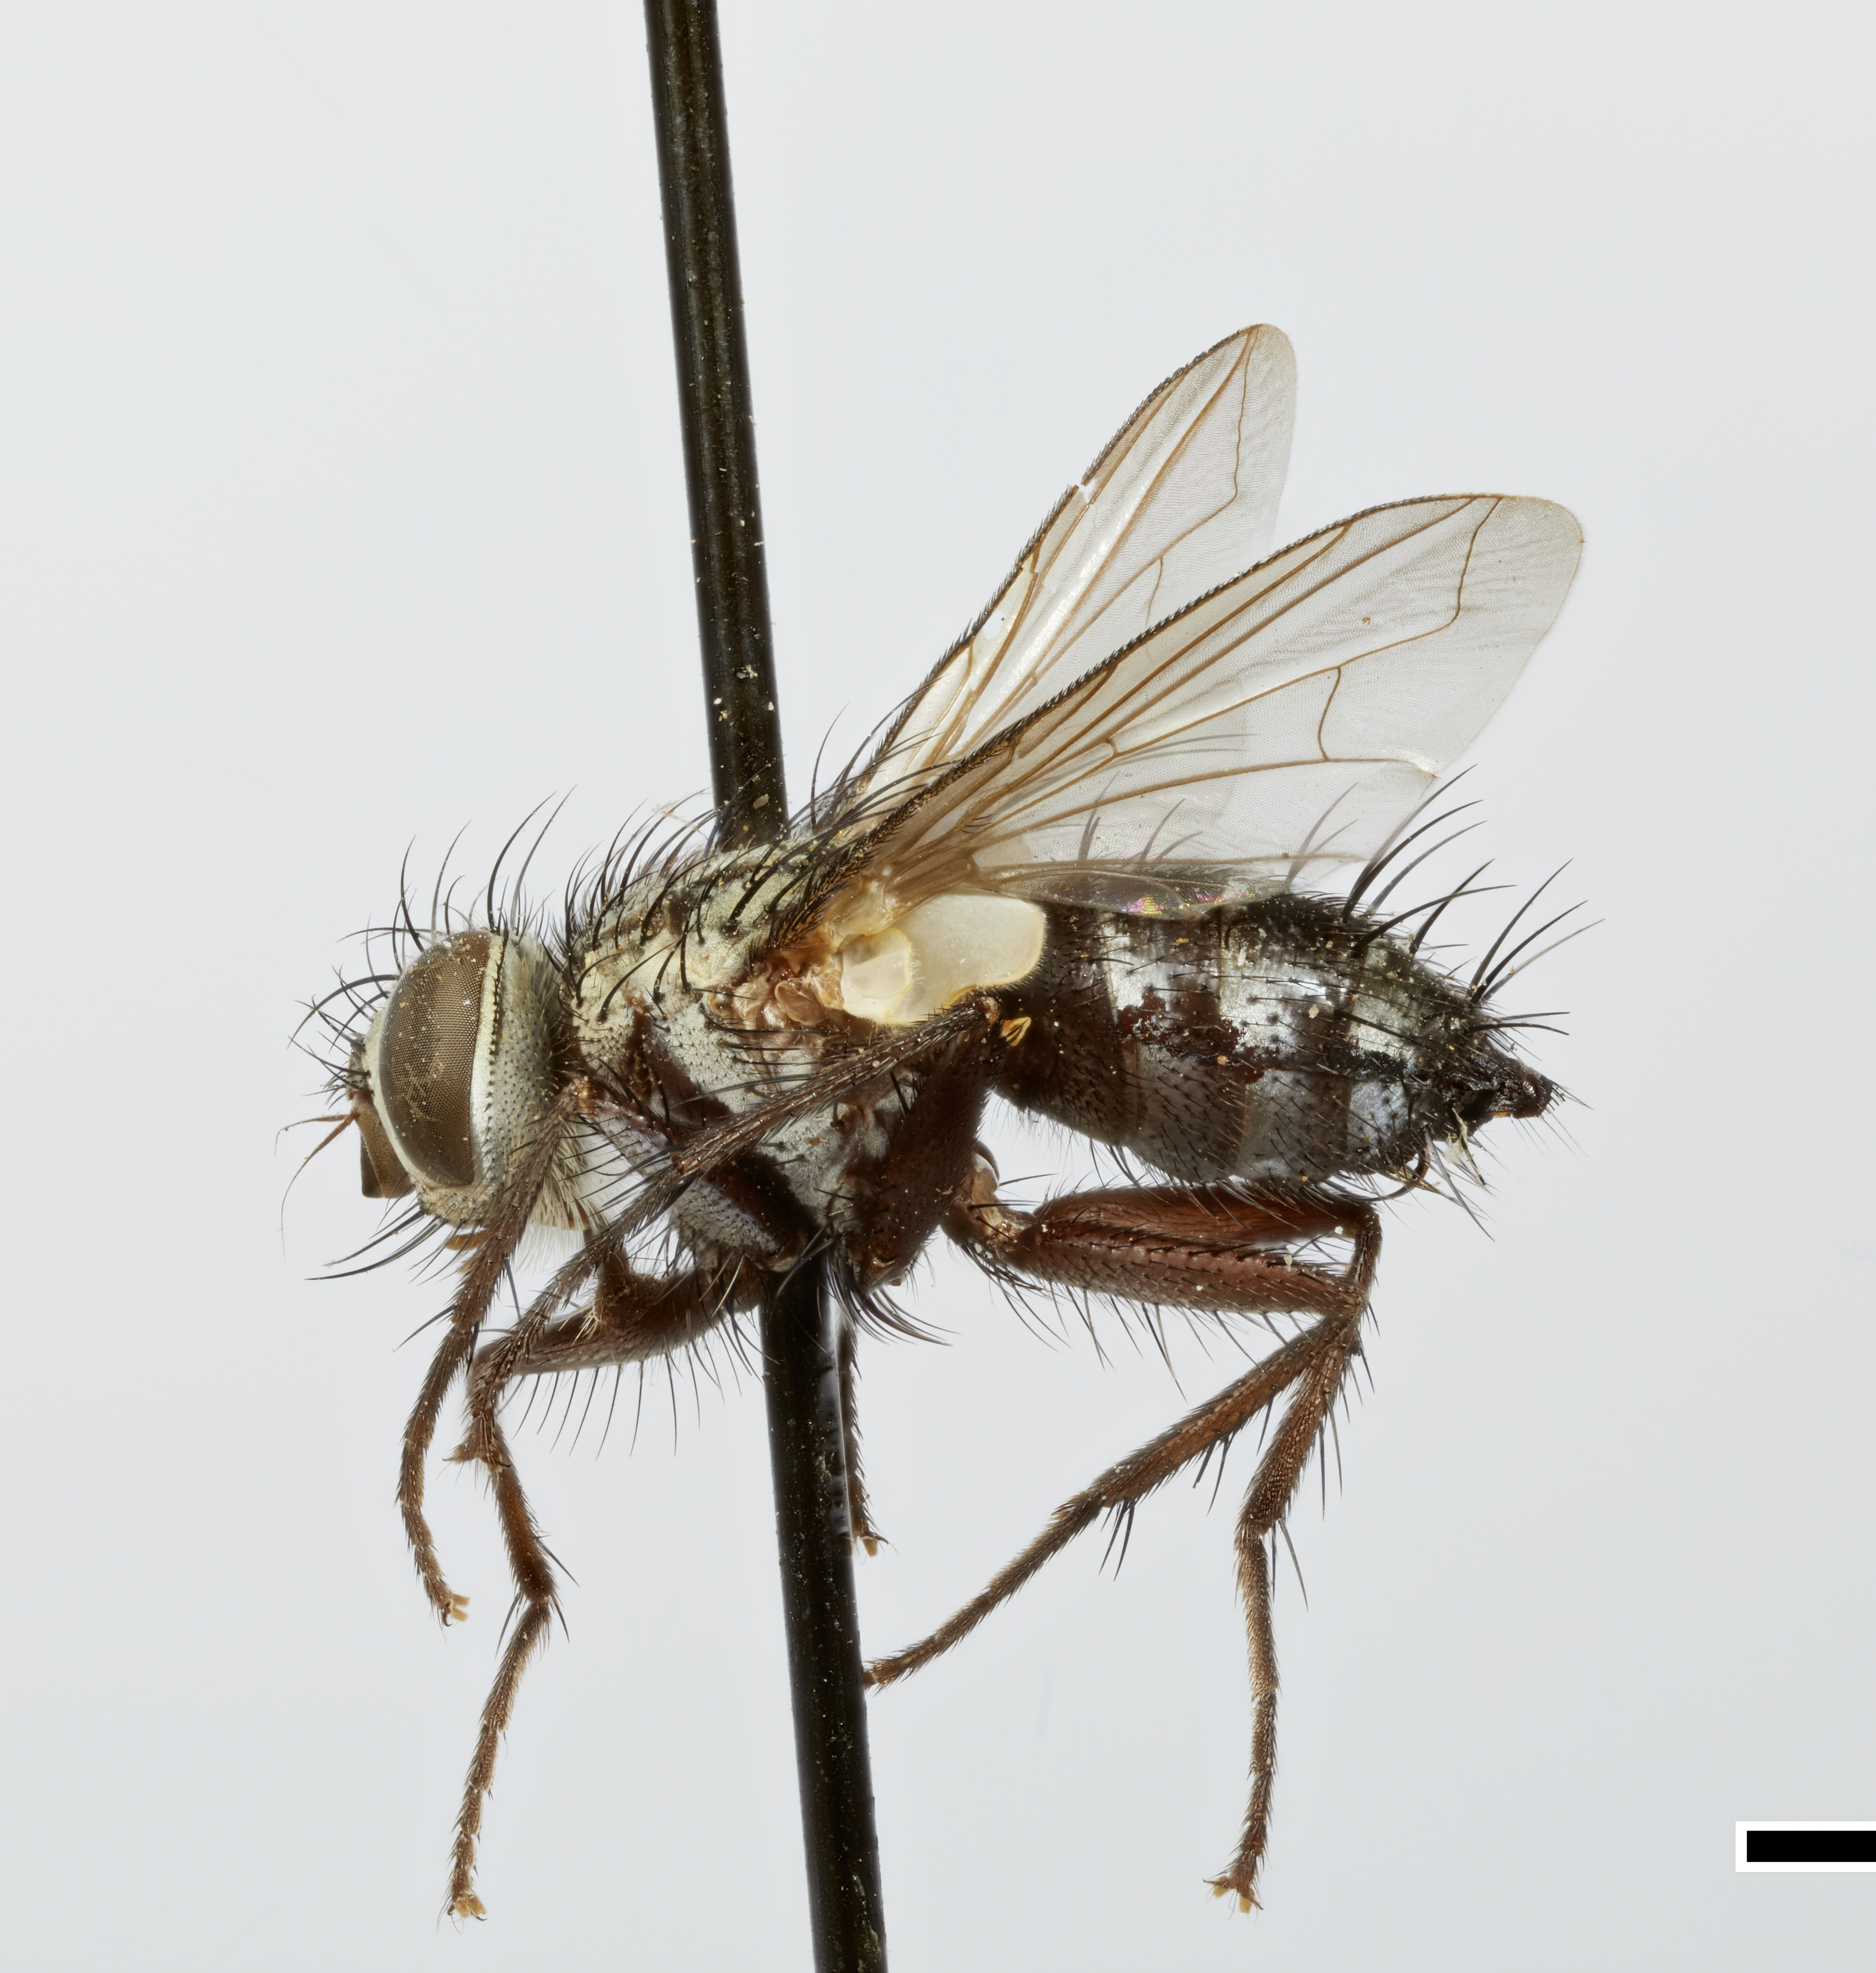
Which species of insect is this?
Dexodes meridionalis
